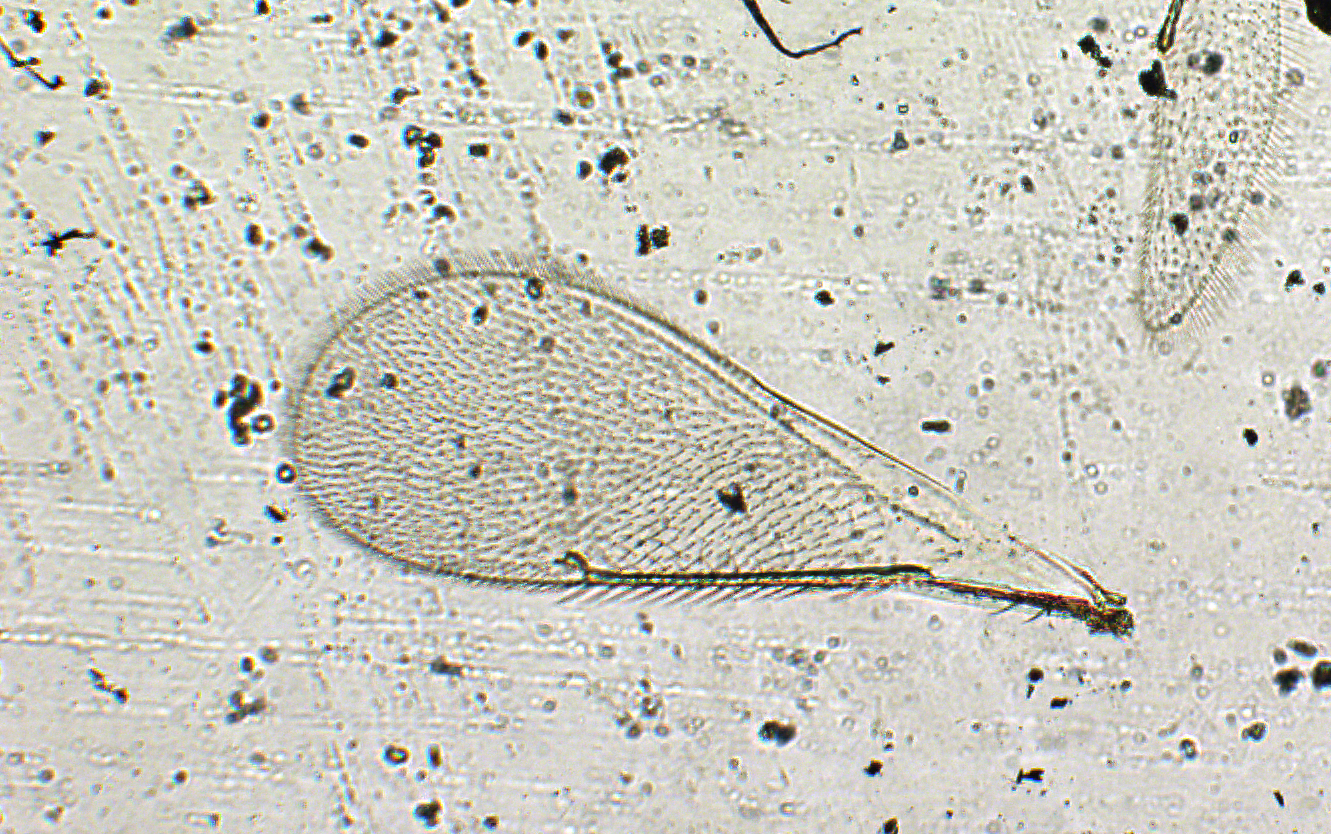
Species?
Tetrastichus bicolor
